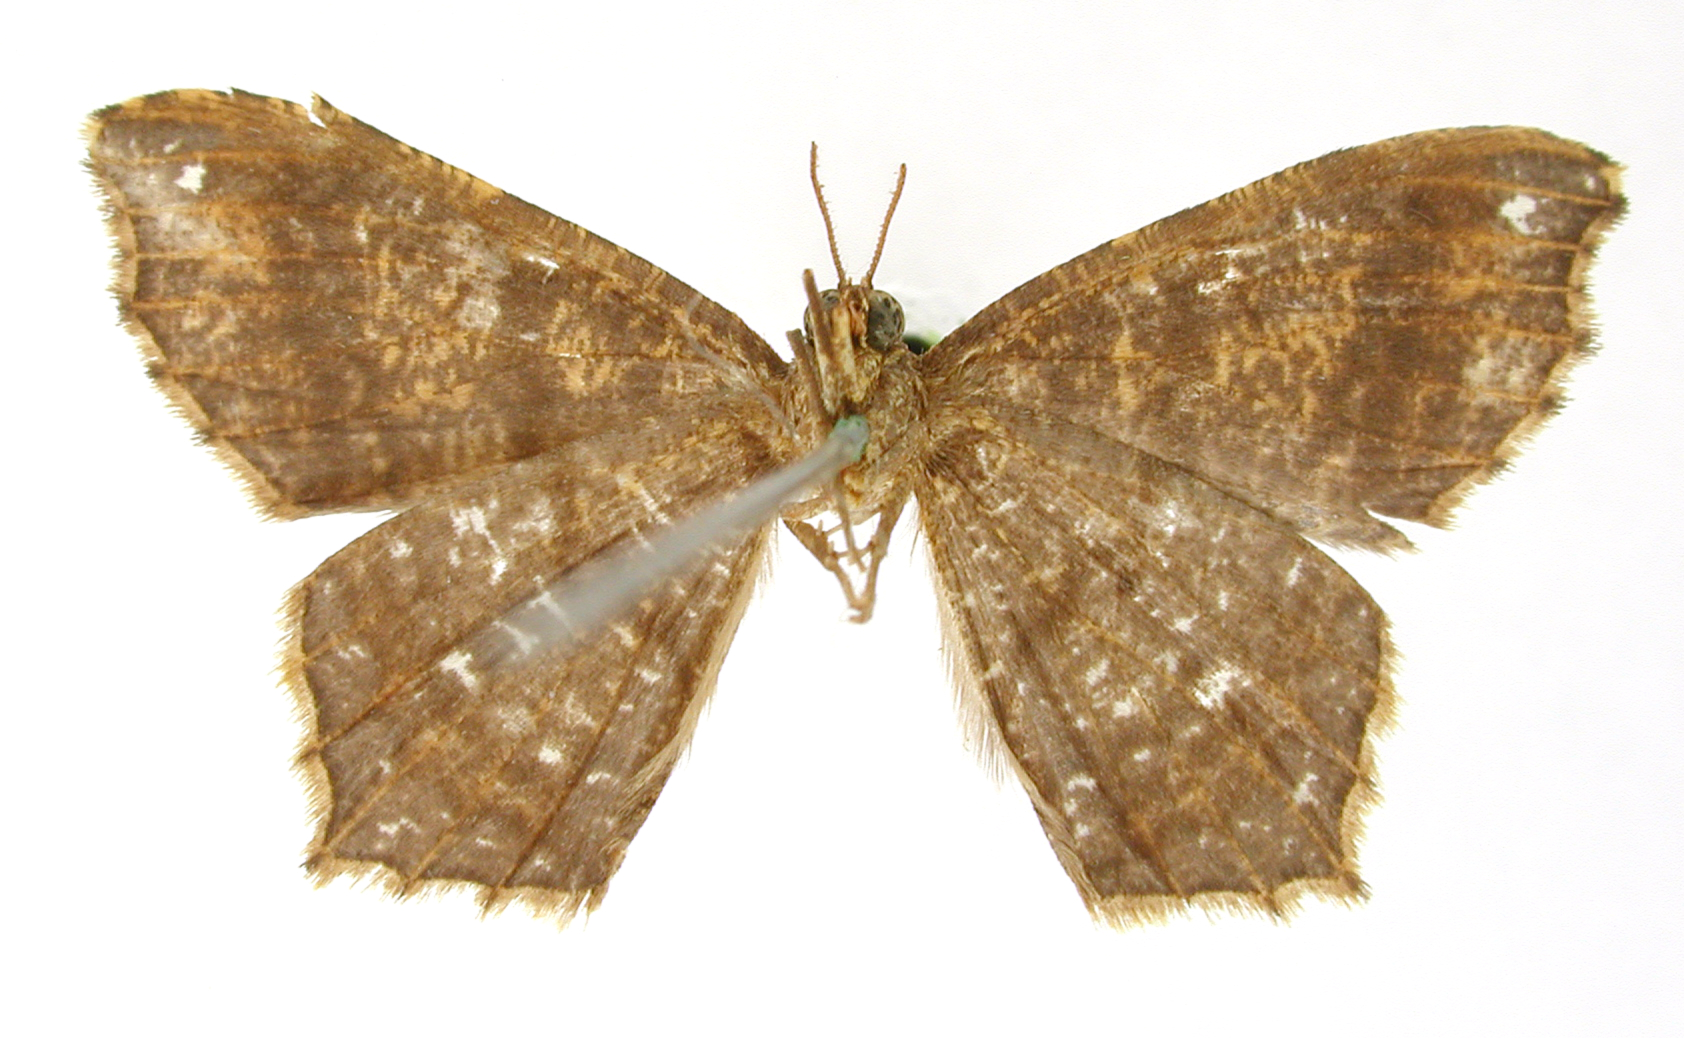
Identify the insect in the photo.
Semiothisa guapilaria
